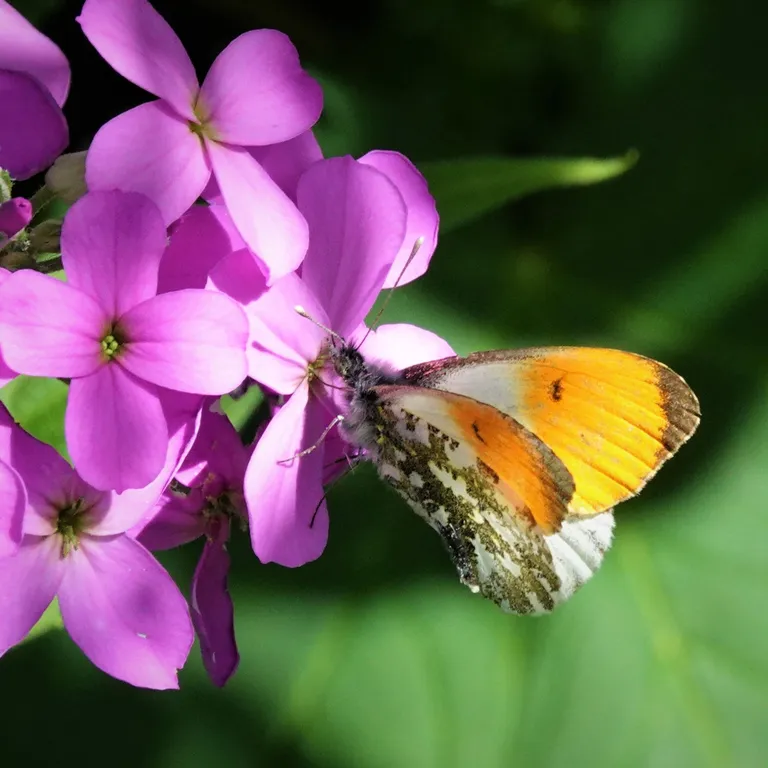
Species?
Anthocharis cardamines
